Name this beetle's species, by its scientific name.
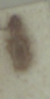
Aepus marinus
